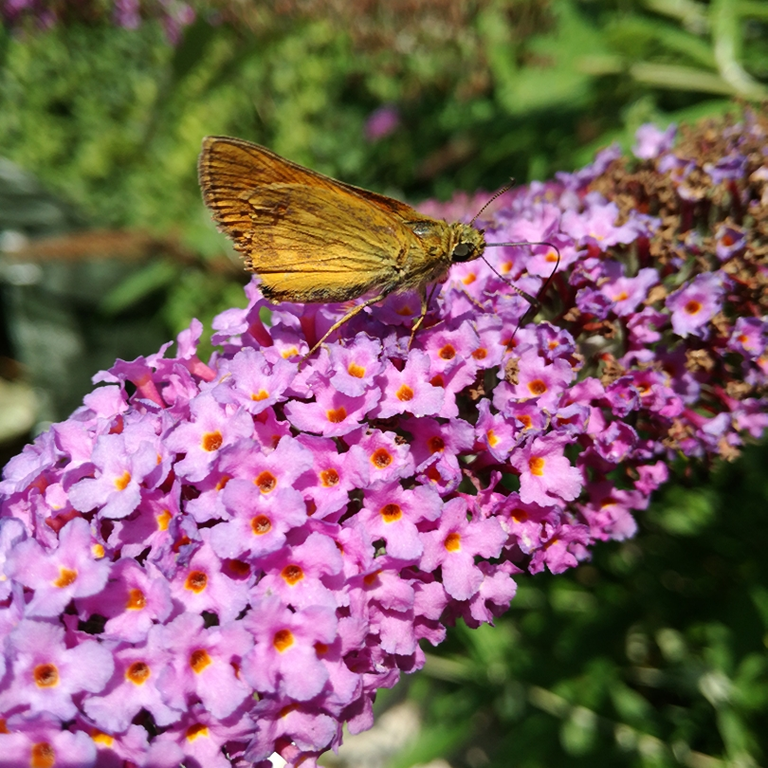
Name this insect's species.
Ochlodes sylvanus (also Ochlodes venata)
